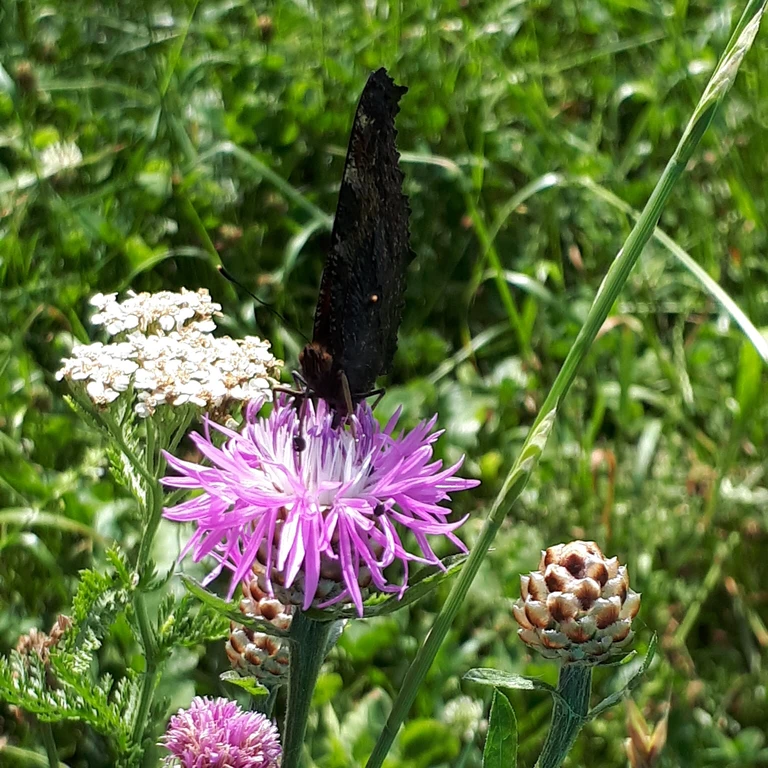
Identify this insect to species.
Aglais io
